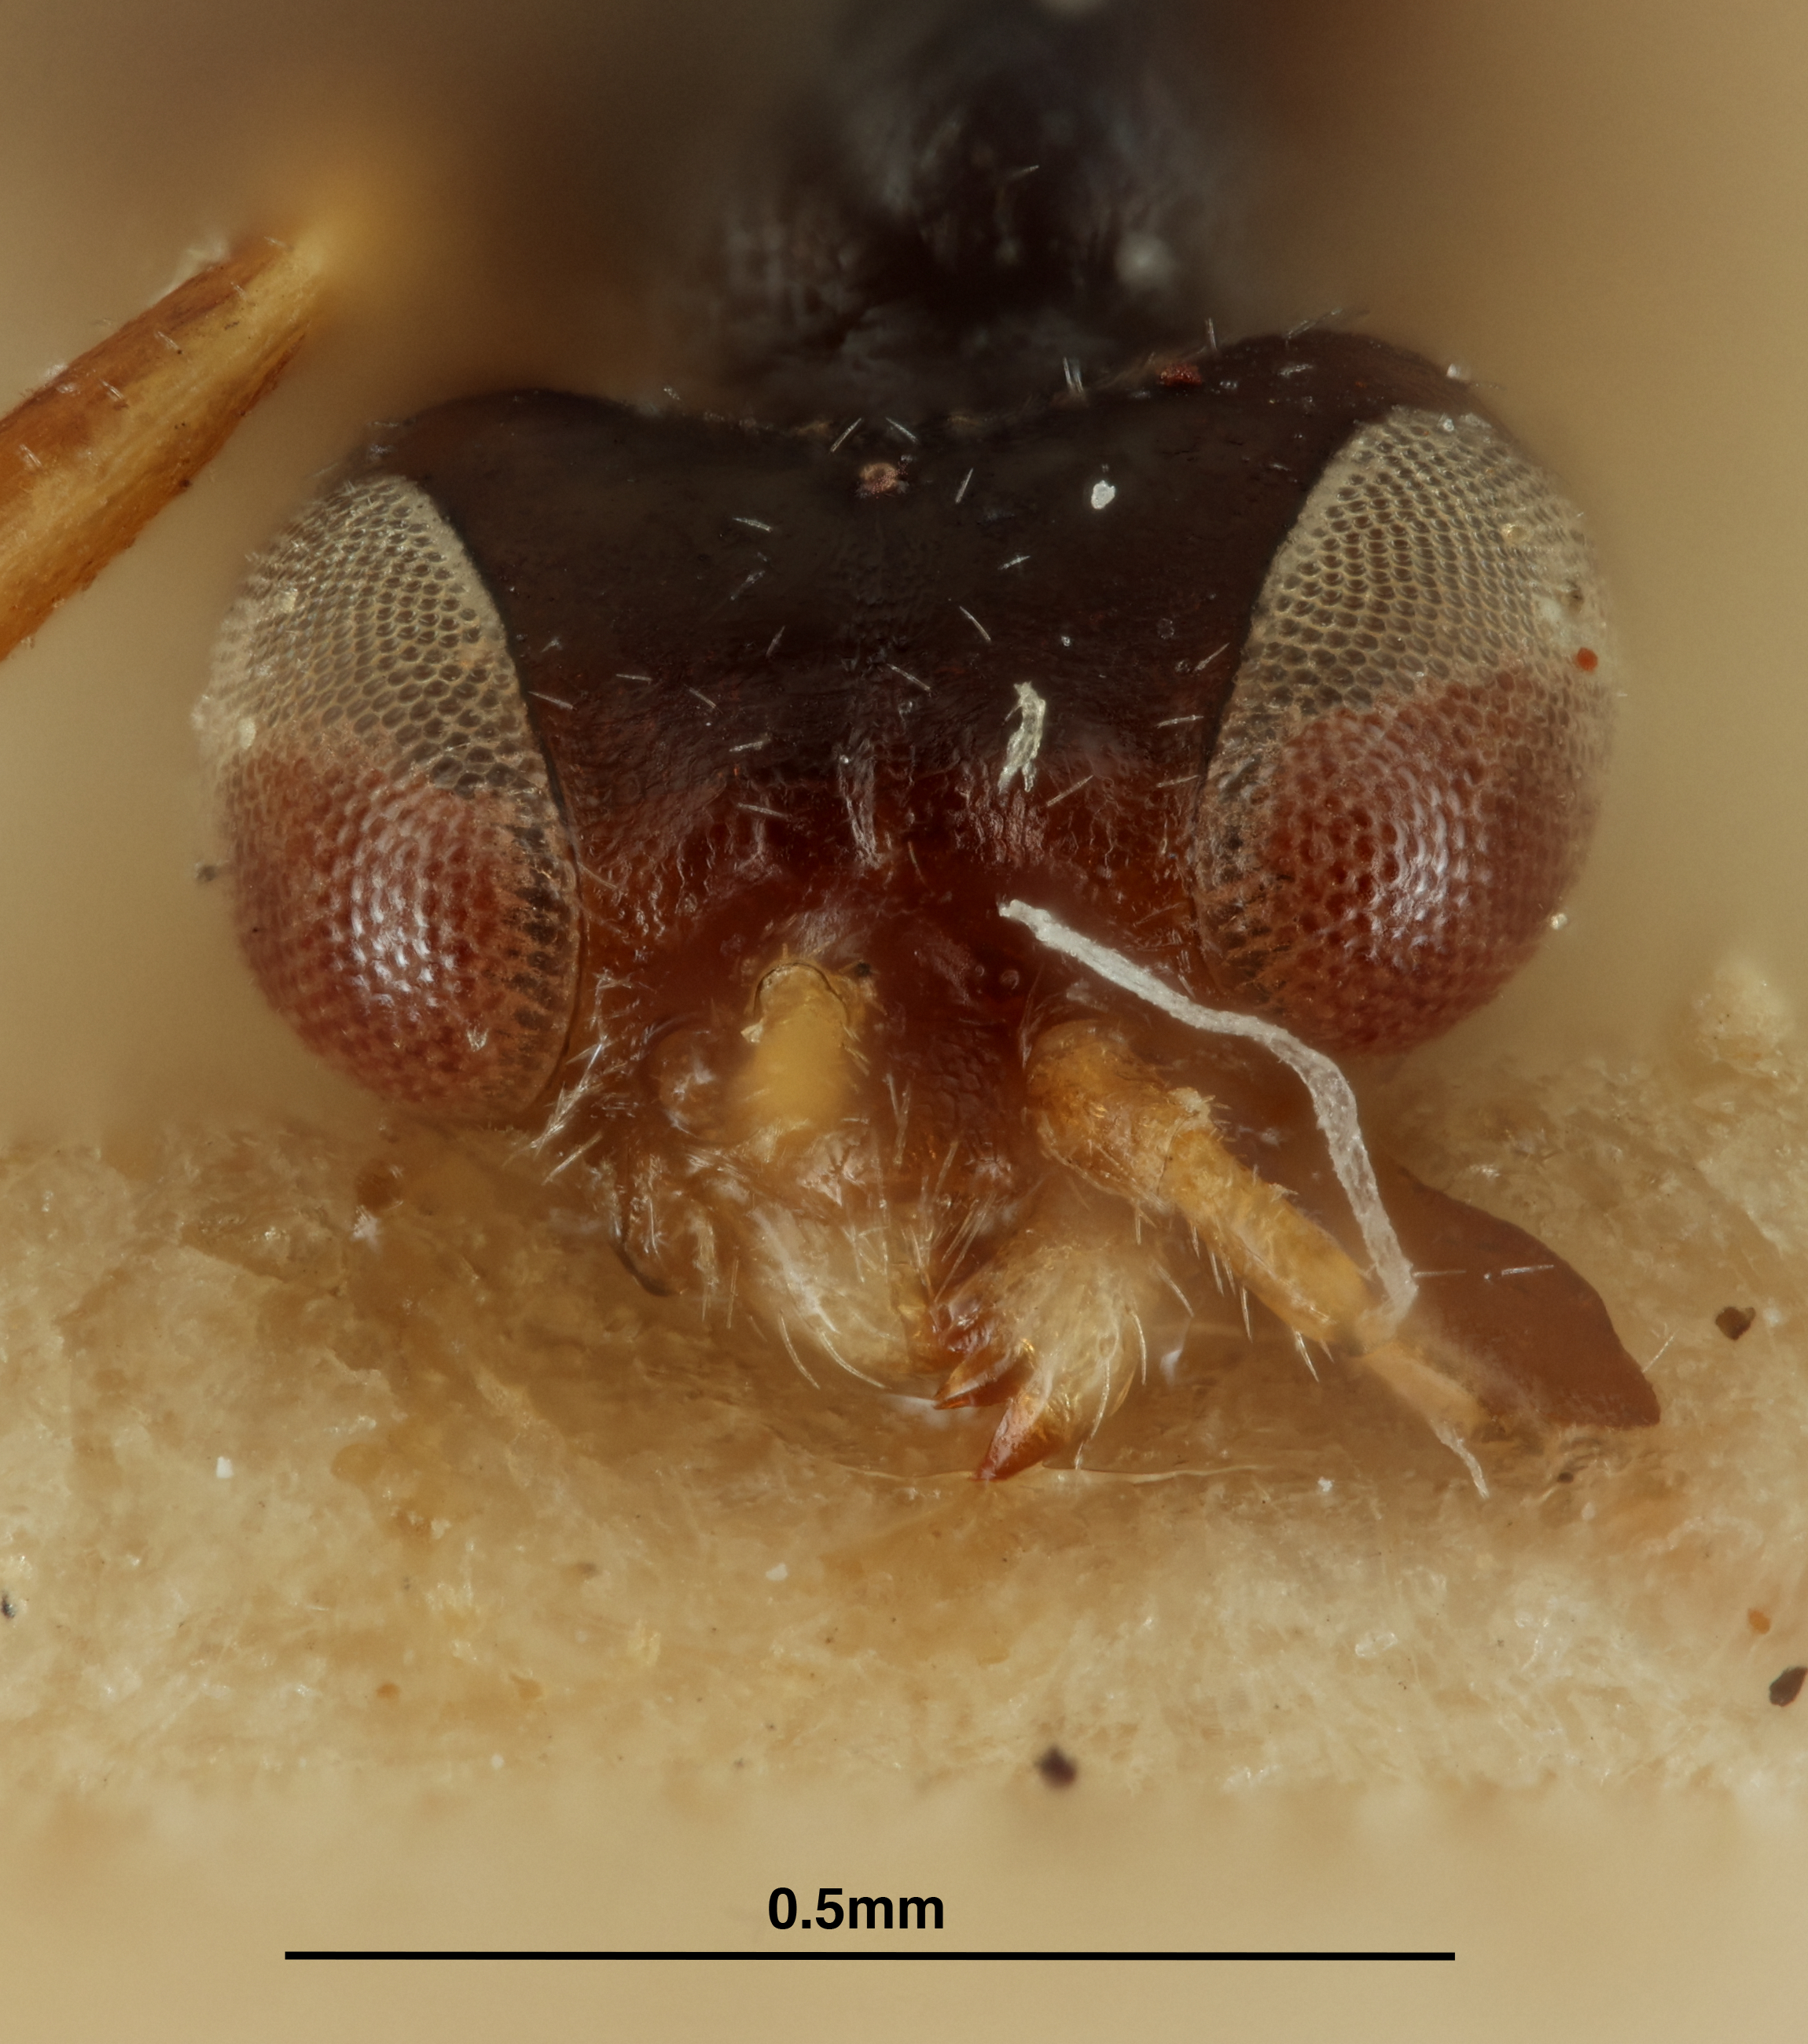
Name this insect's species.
Tetrodontochelys aegyptiacus
